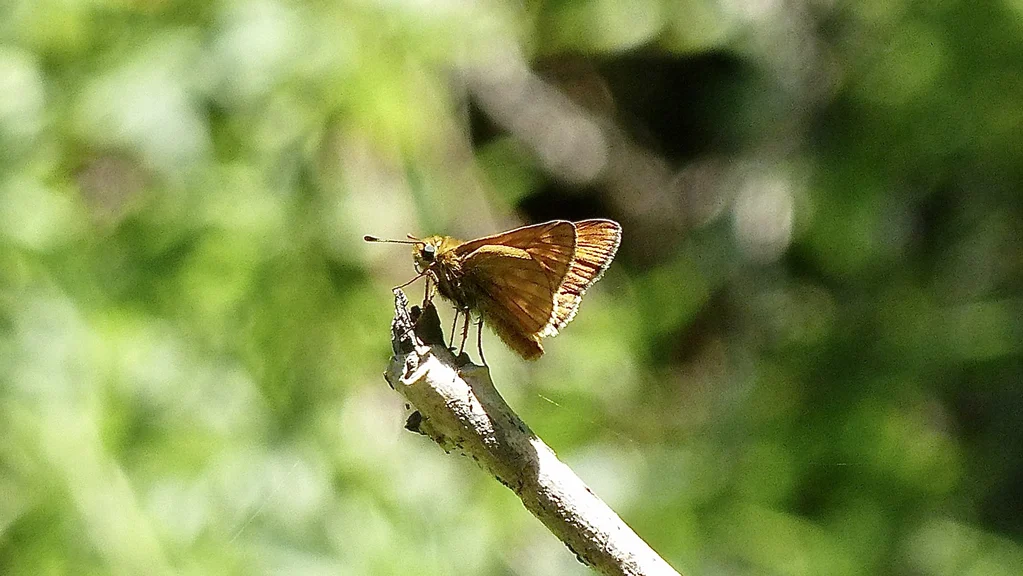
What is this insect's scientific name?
Ochlodes sylvanus (also Ochlodes venata)
